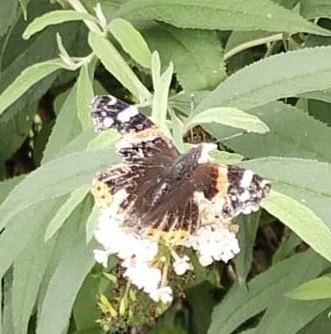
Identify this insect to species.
Vanessa atalanta
